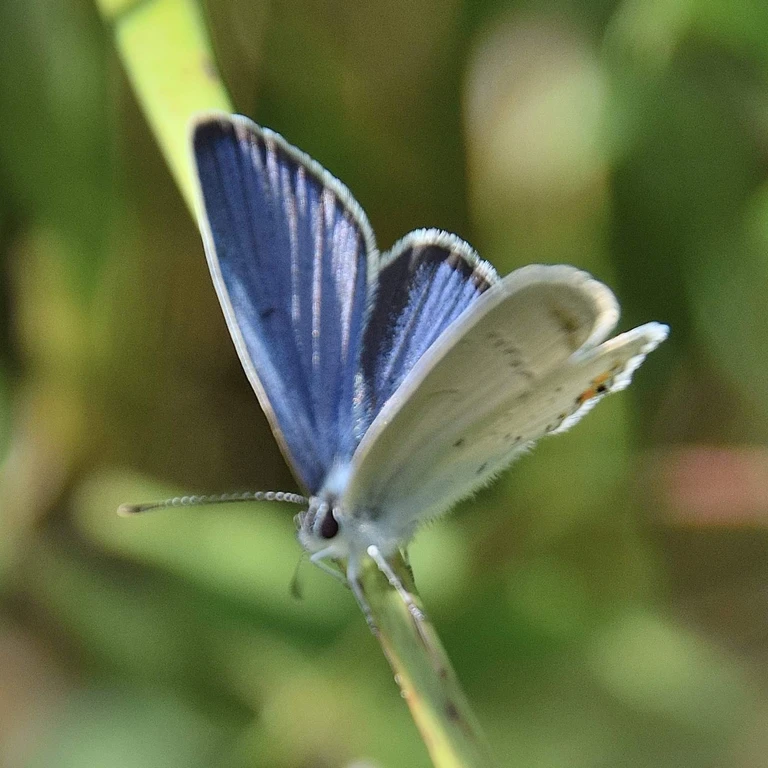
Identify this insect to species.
Cupido argiades (also Elkalyce argiades)
